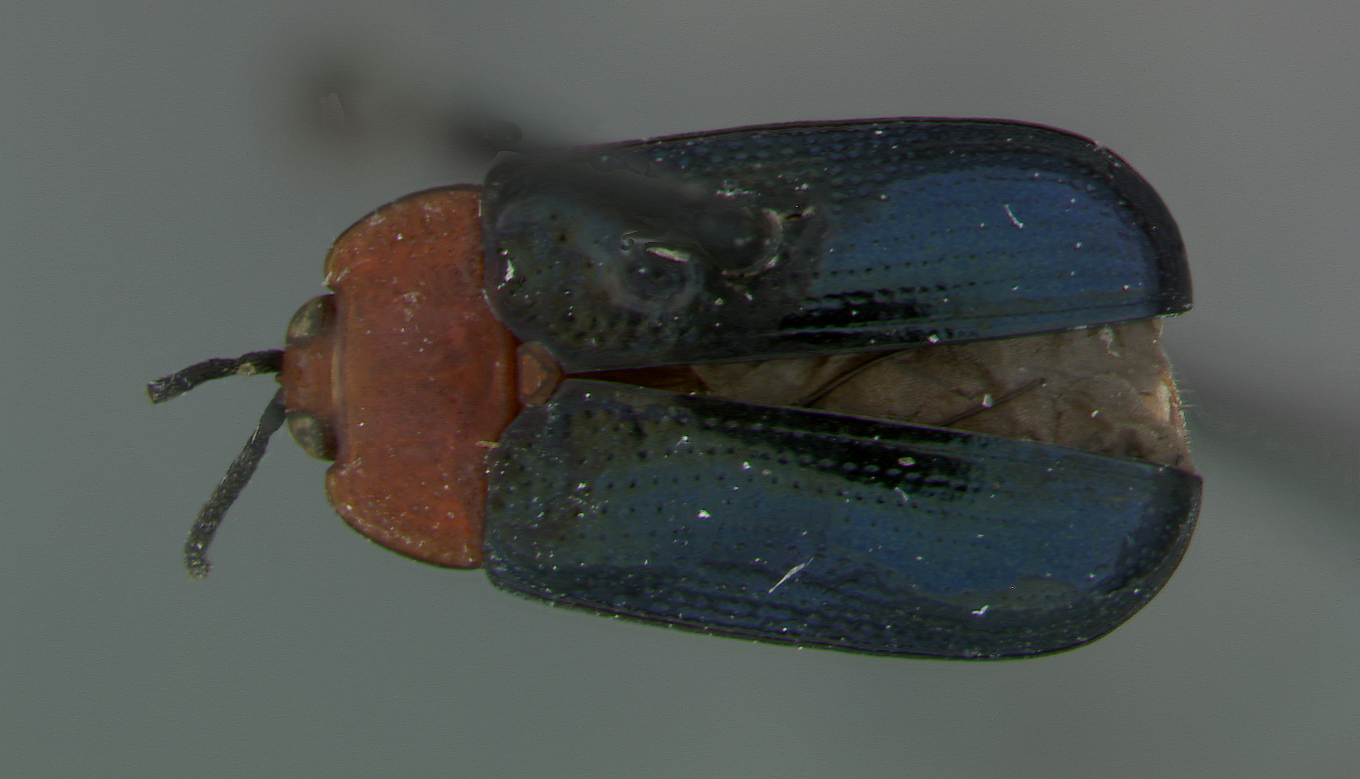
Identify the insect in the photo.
Callispa fortunei
